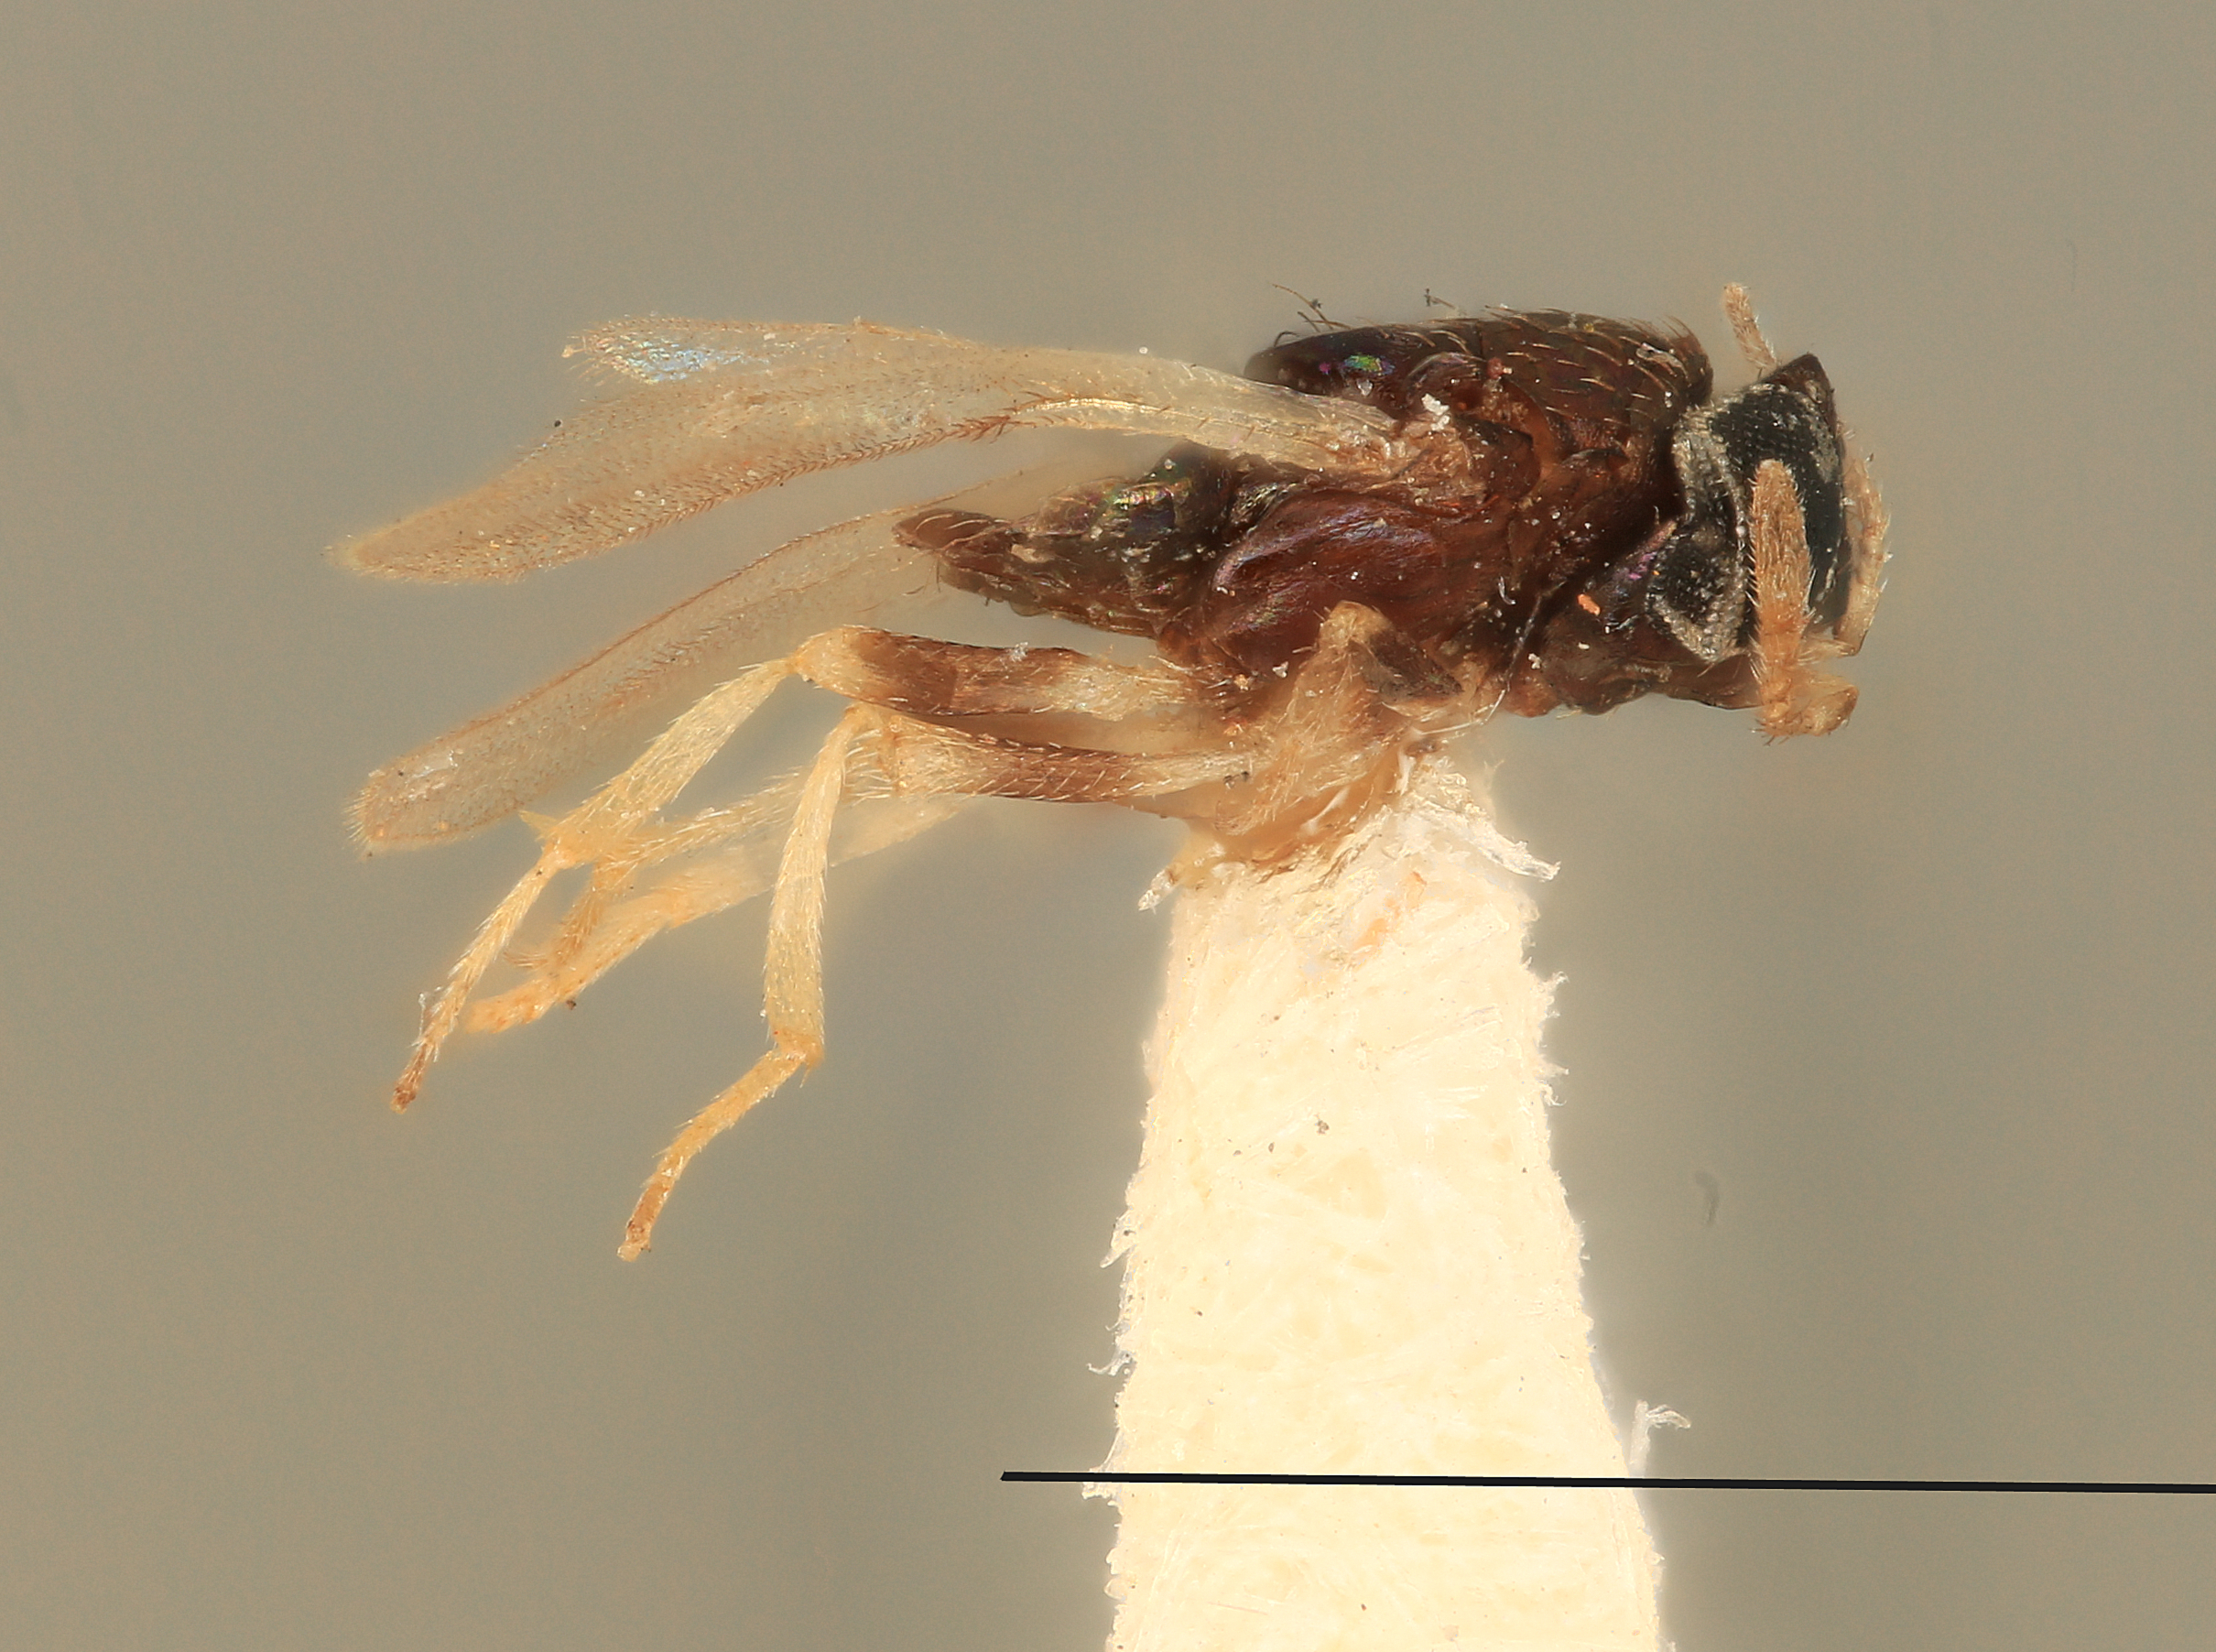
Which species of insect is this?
Schedius podontiae
